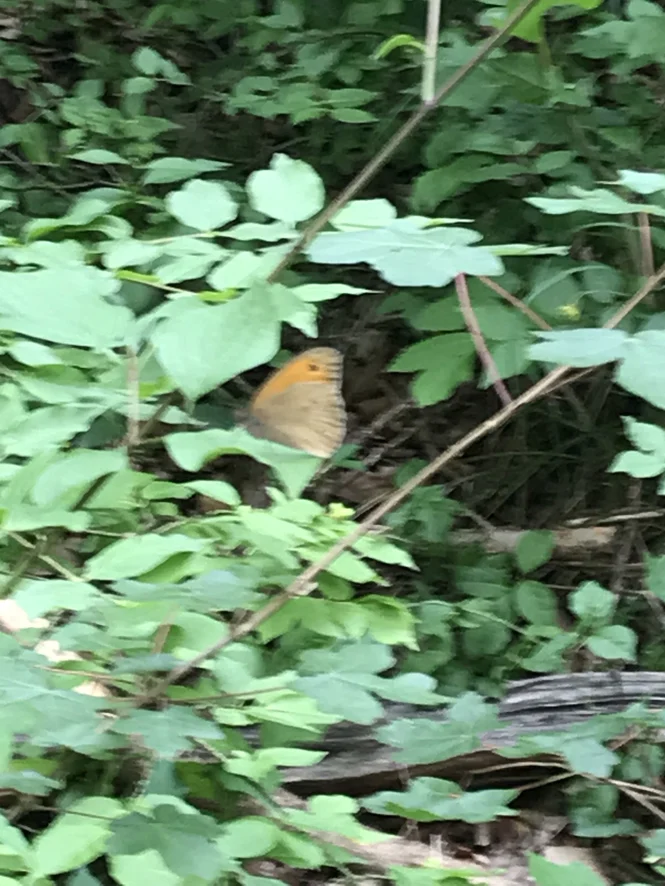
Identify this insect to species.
Maniola jurtina
